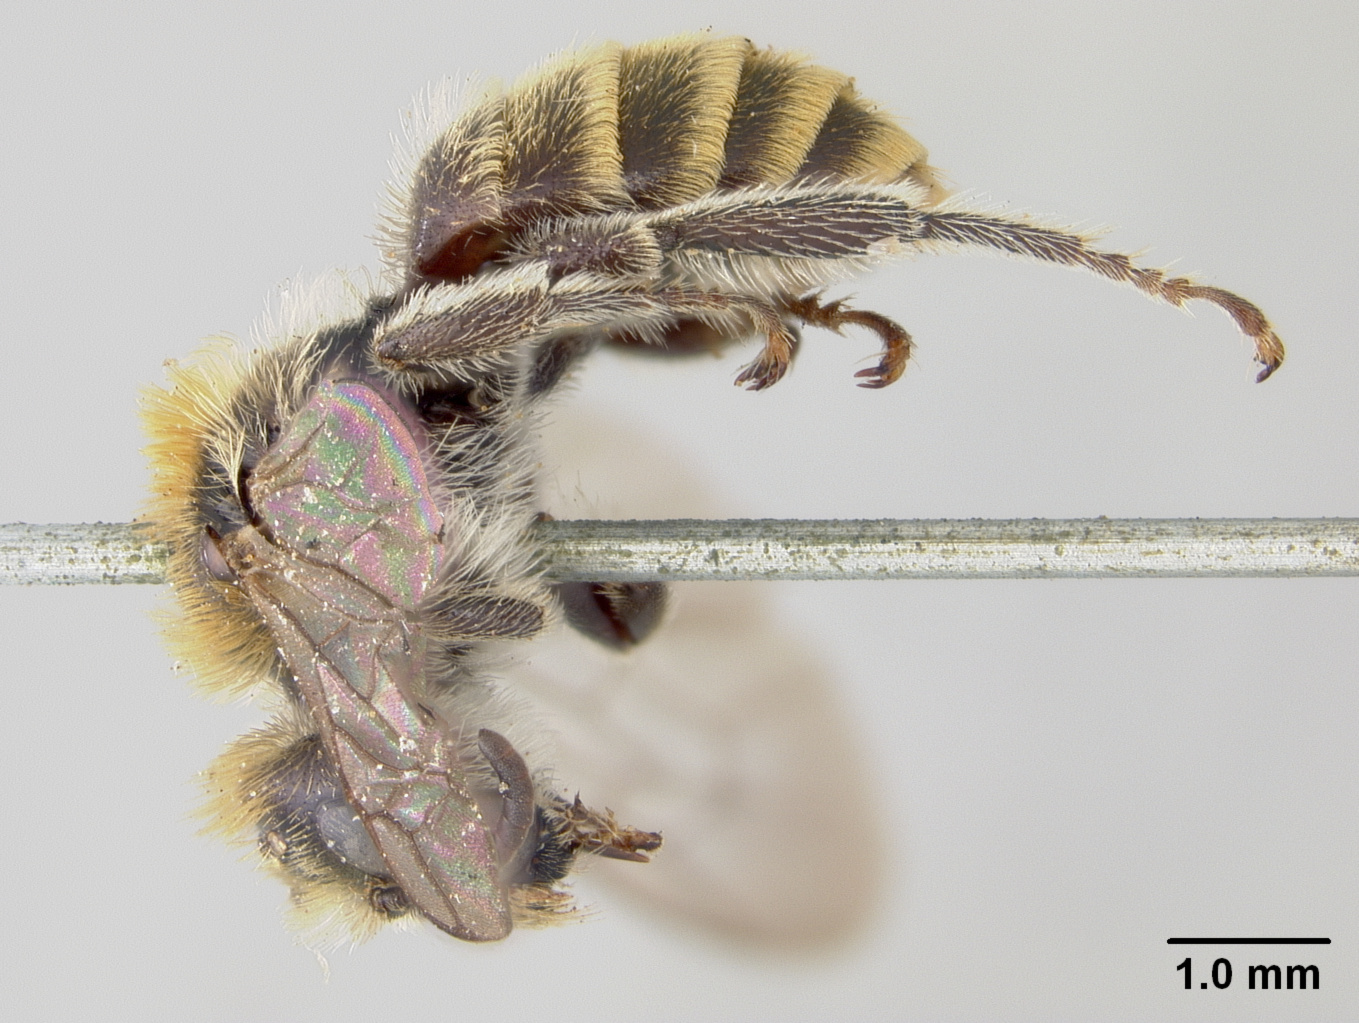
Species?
Pasiphae chrysostoma
